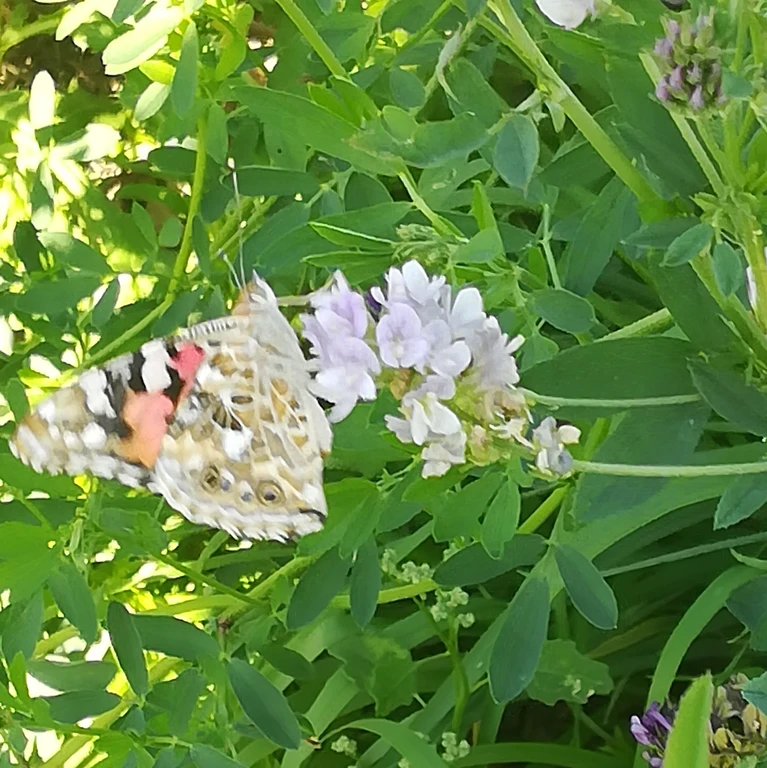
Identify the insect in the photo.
Vanessa cardui
